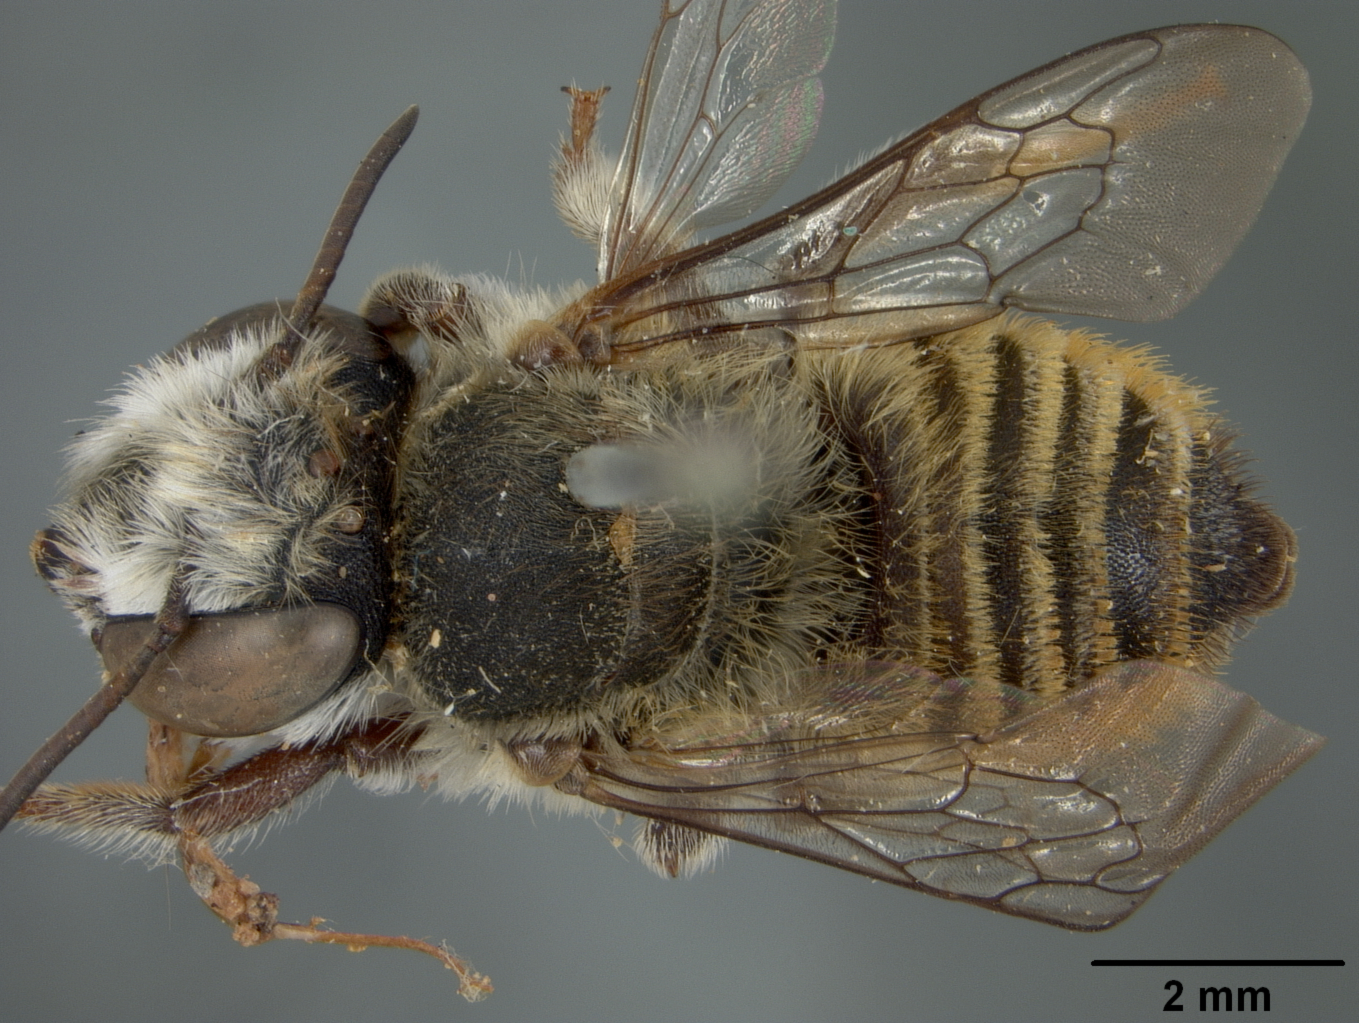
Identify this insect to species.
Megachile ekuviella
